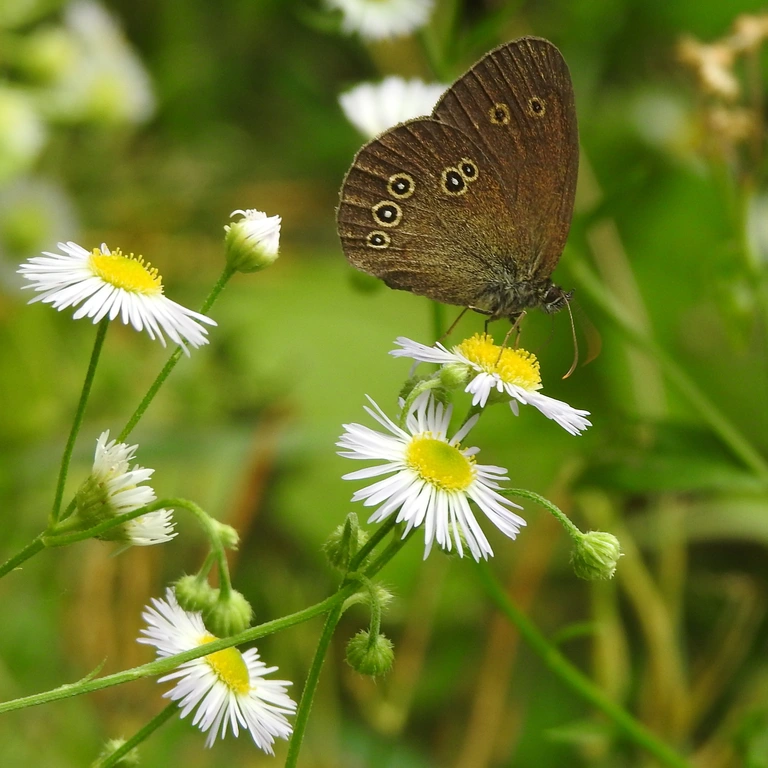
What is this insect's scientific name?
Aphantopus hyperantus
